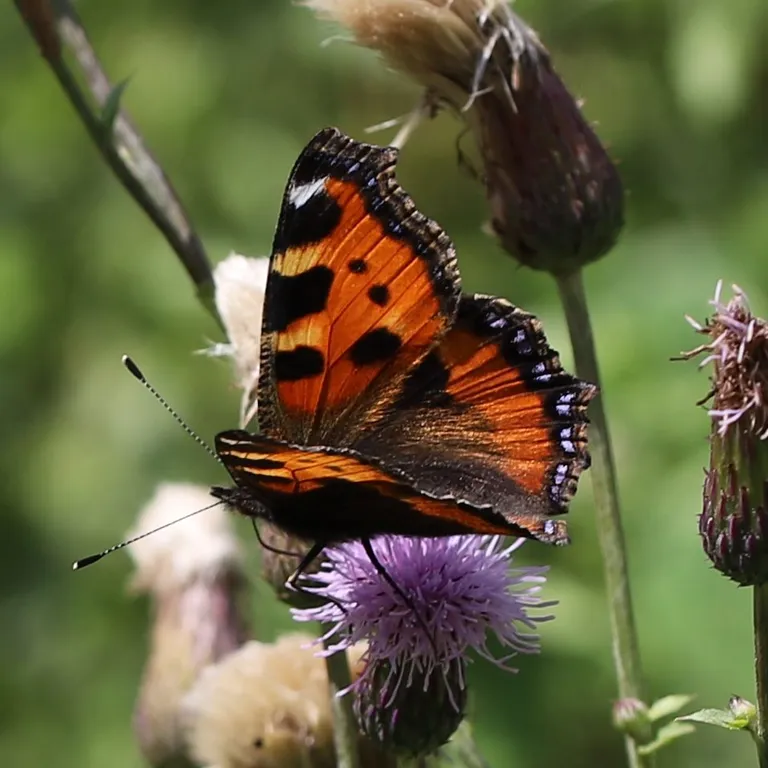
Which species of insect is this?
Aglais urticae
